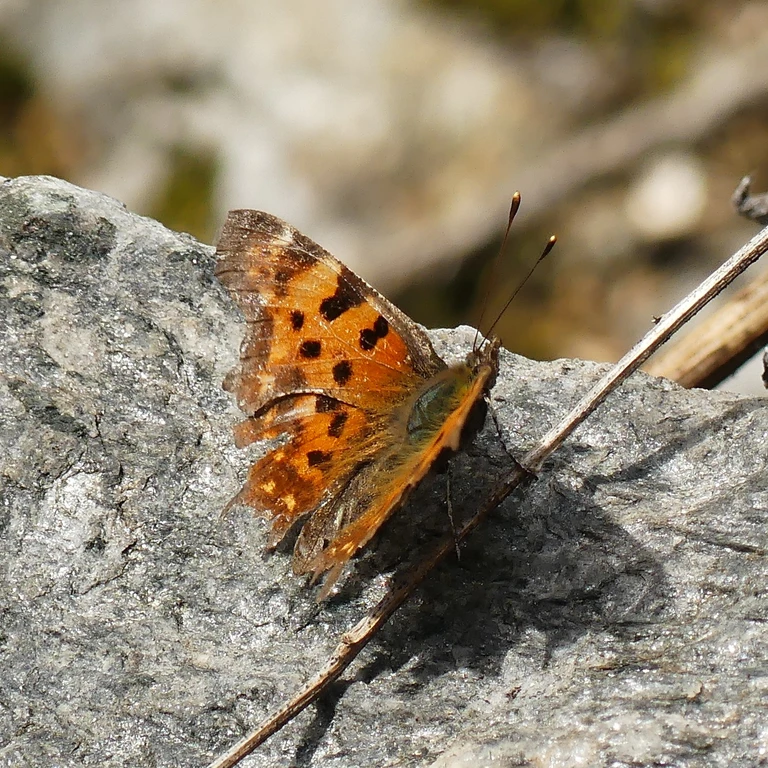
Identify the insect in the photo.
Polygonia c-album
